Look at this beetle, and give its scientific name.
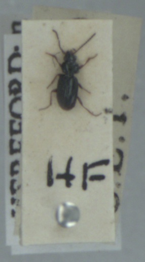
Bembidion guttula
